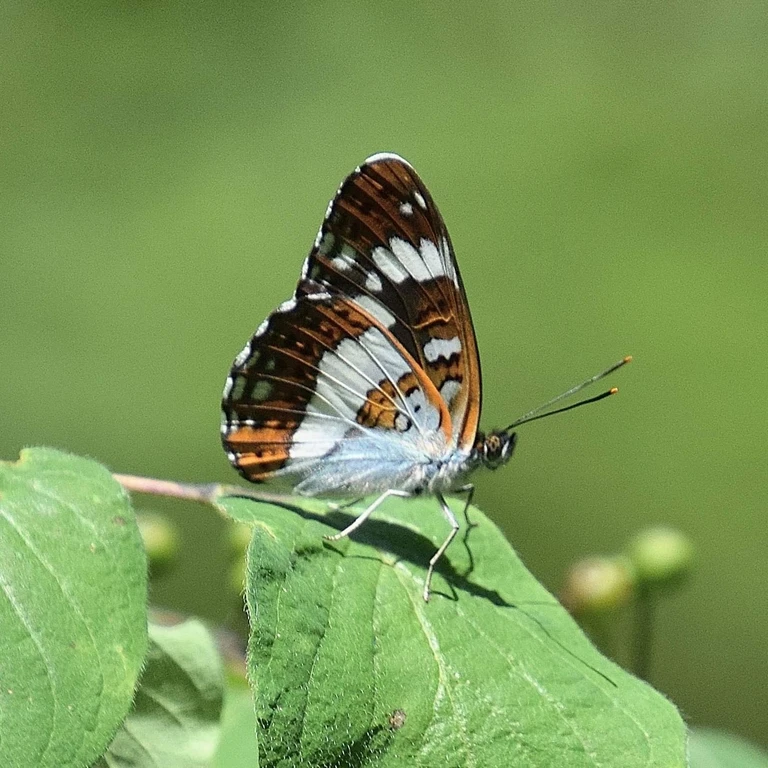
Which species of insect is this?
Limenitis camilla (also Ladoga camilla)
